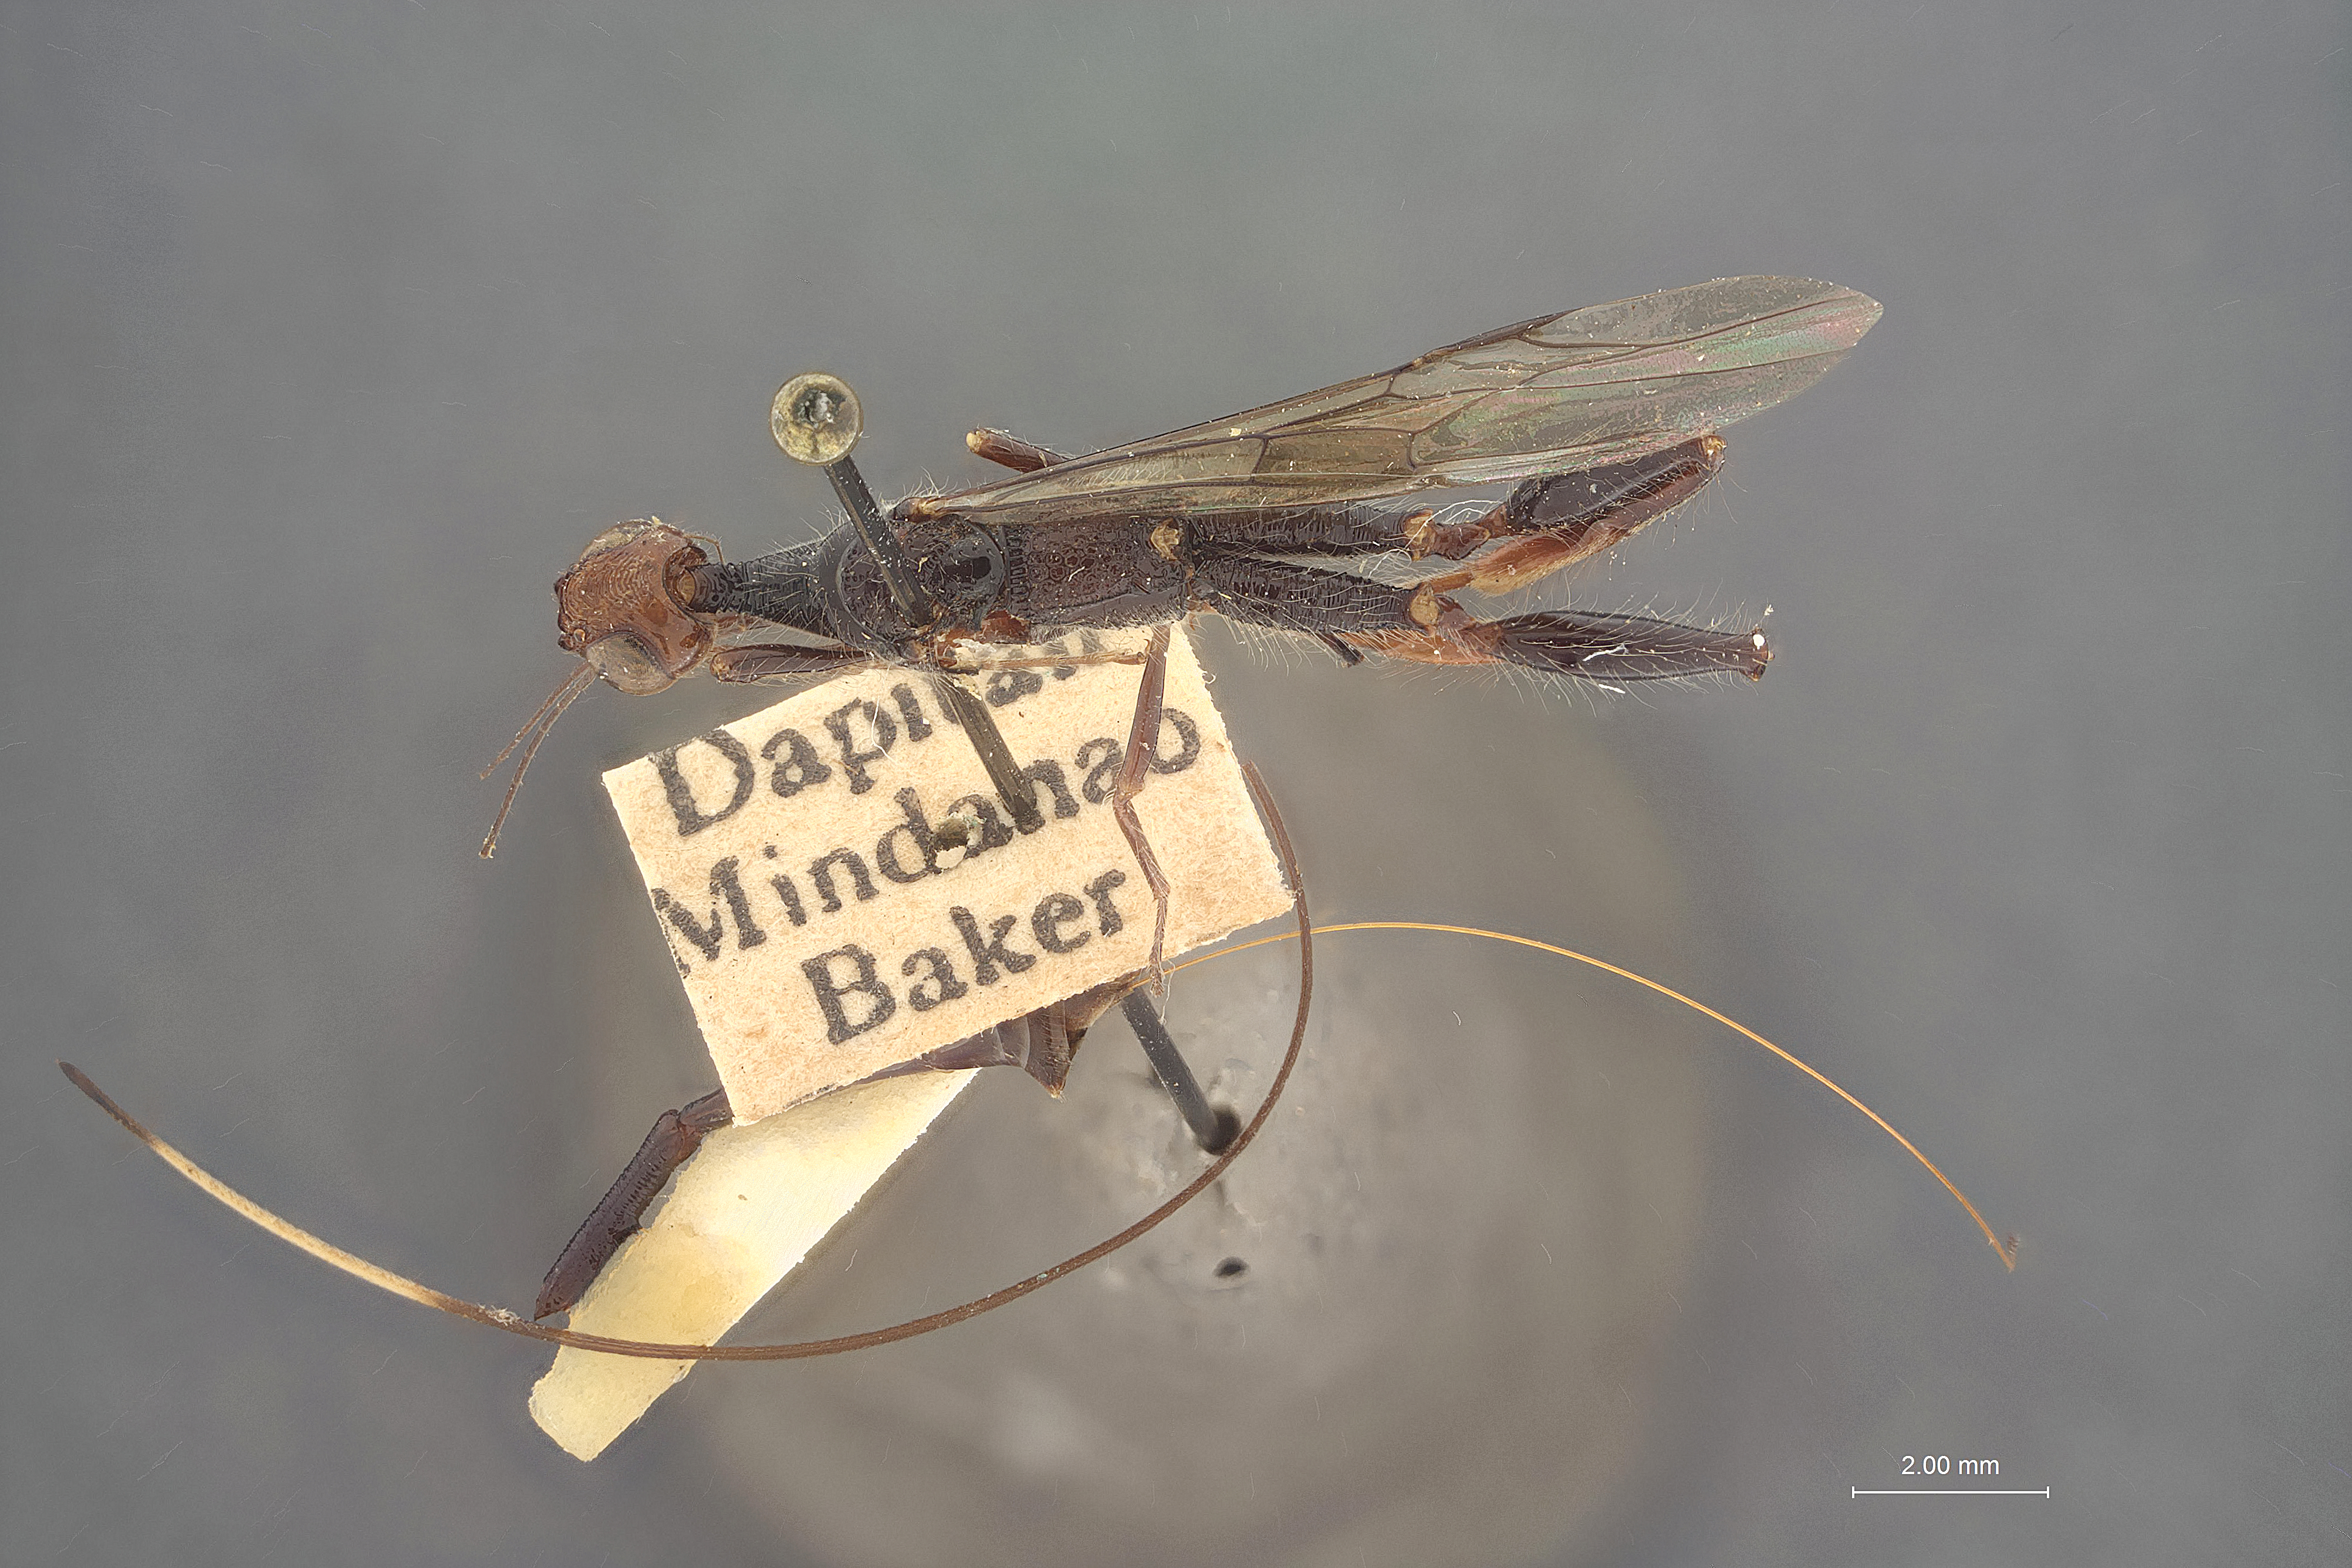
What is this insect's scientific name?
Stephanus aequalis
